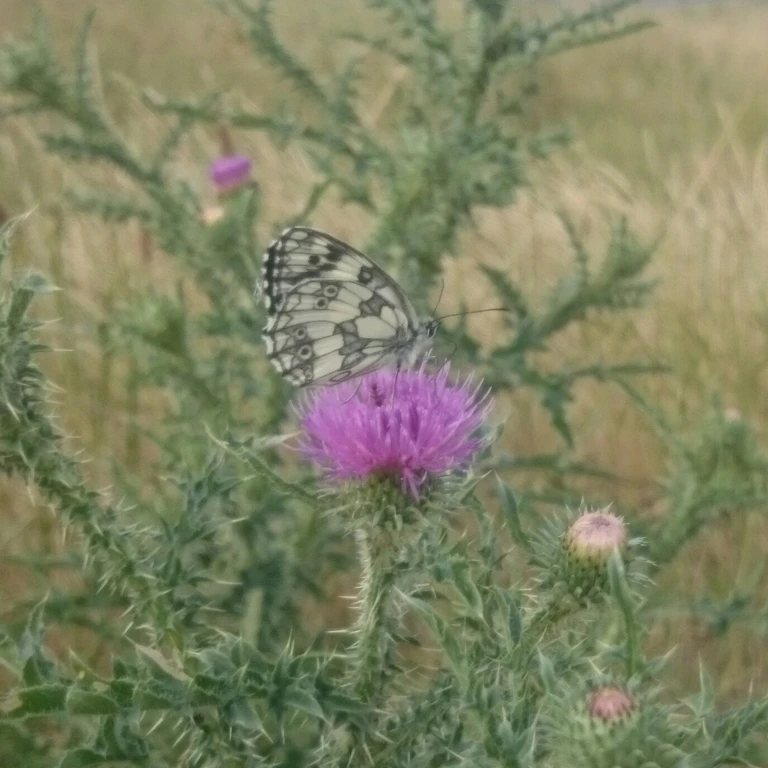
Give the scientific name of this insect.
Melanargia galathea
